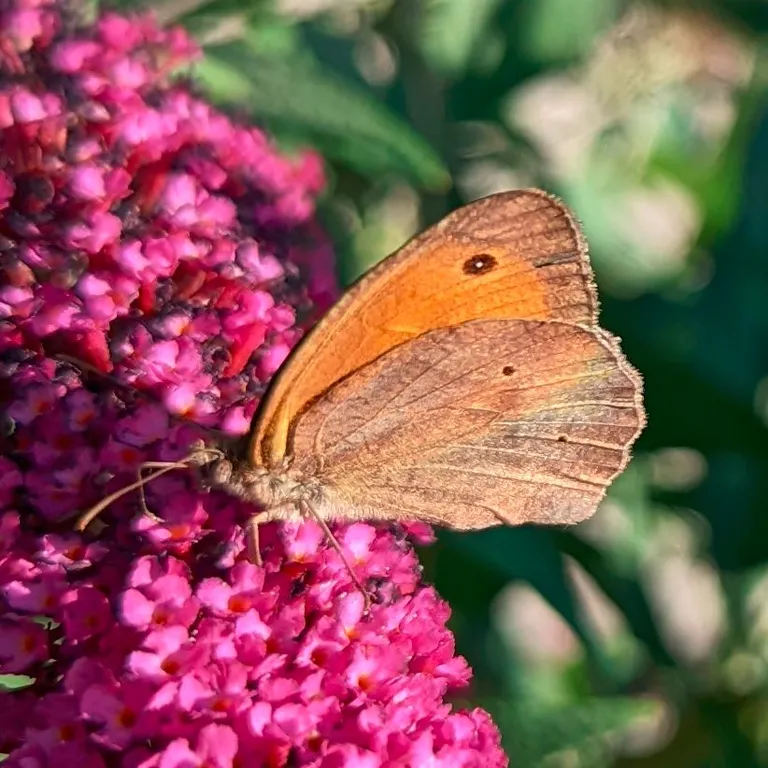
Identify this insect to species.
Maniola jurtina
